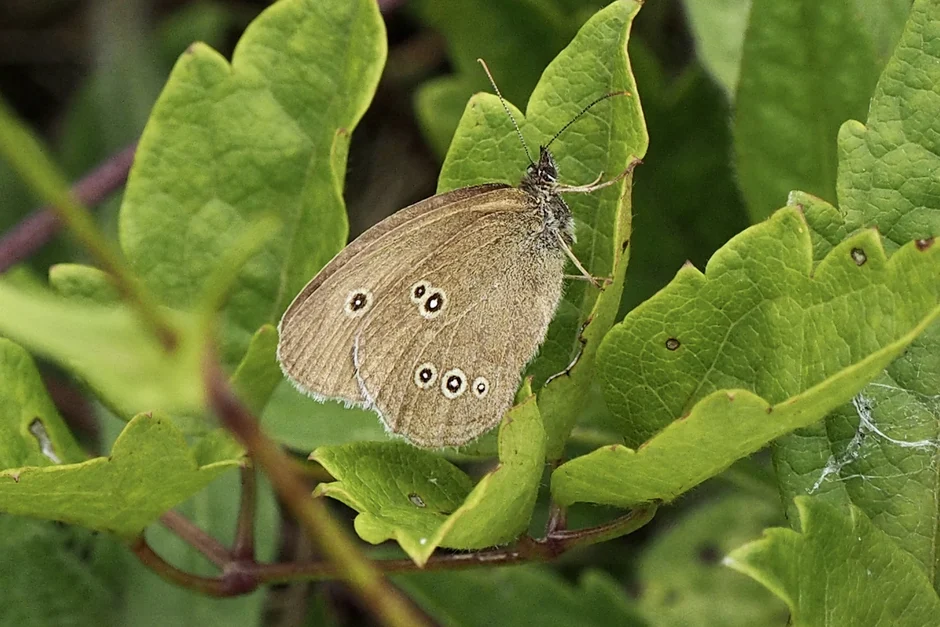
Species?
Aphantopus hyperantus
